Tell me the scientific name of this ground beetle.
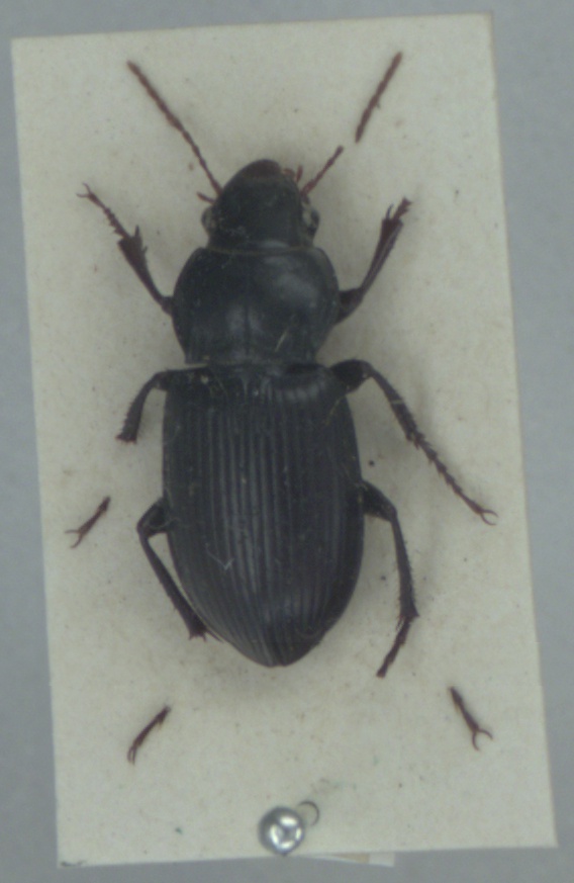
Amara aulica
